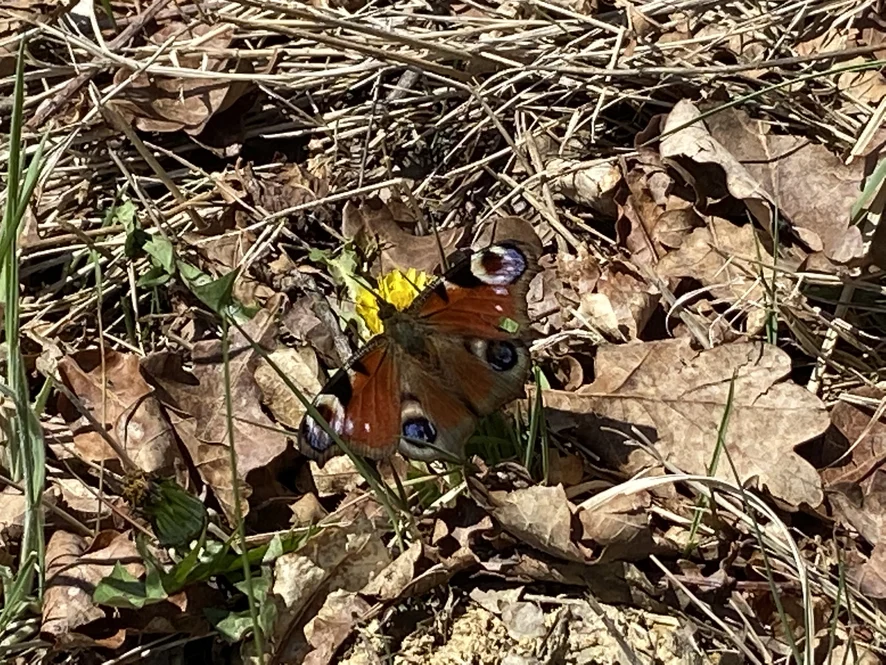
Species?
Aglais io
